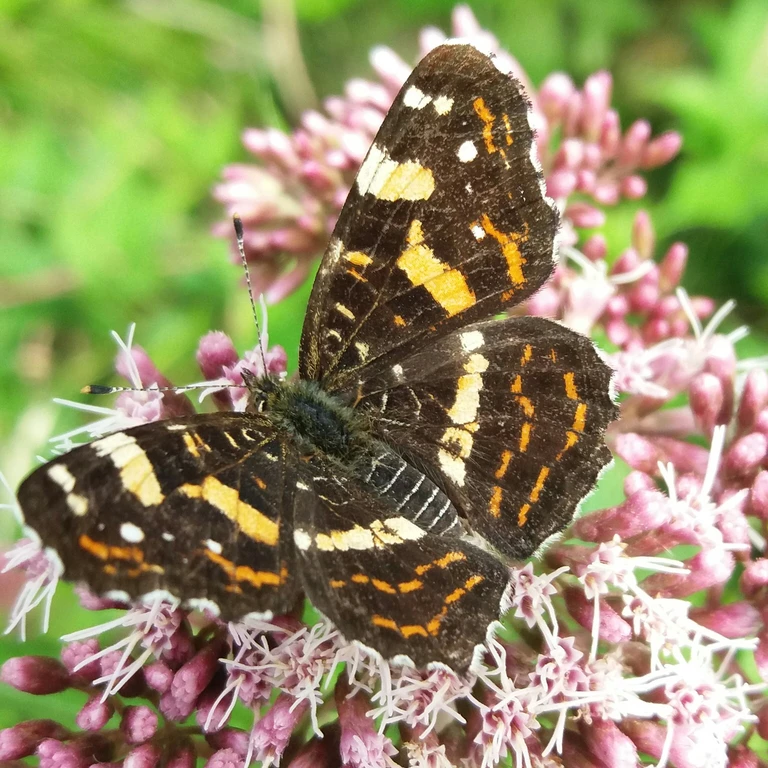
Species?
Araschnia levana
